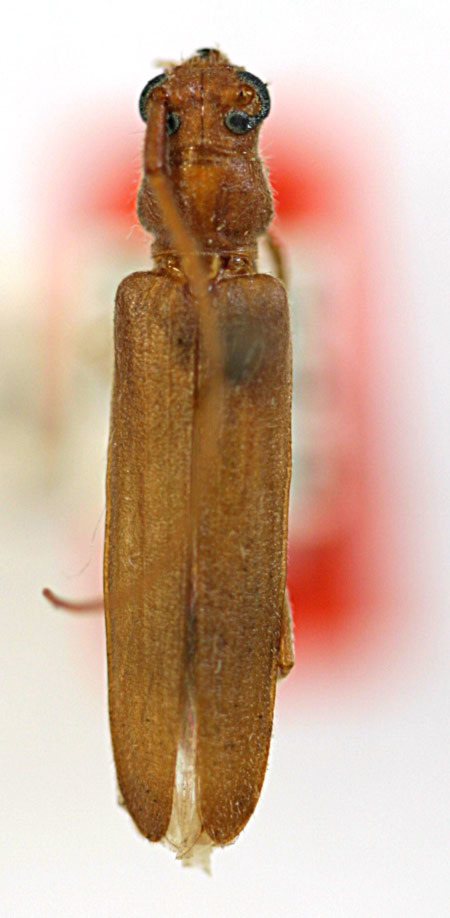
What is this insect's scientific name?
Oeme rigida (also Oeme subobsoleta)
